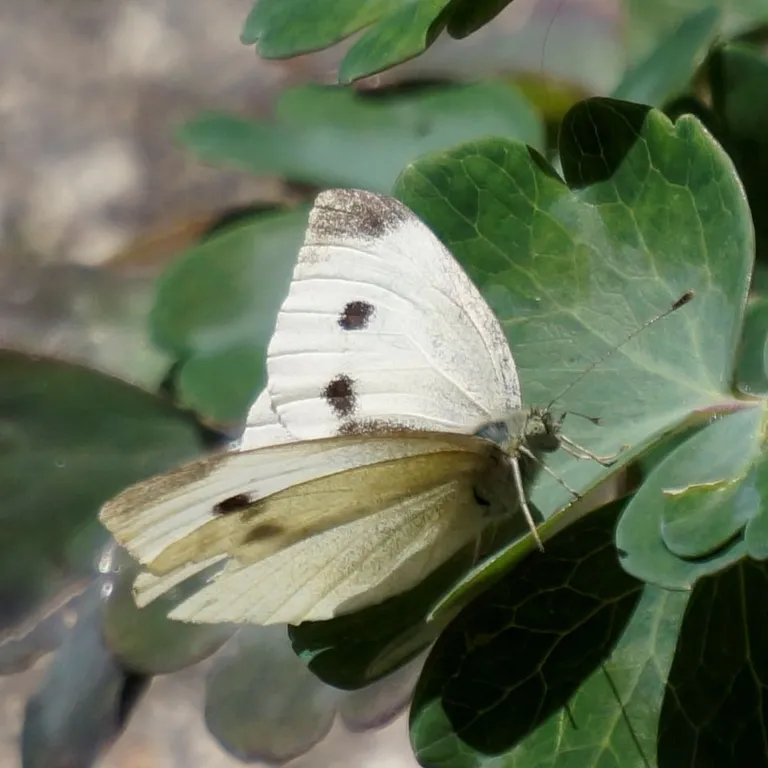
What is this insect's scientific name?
Pieris rapae
